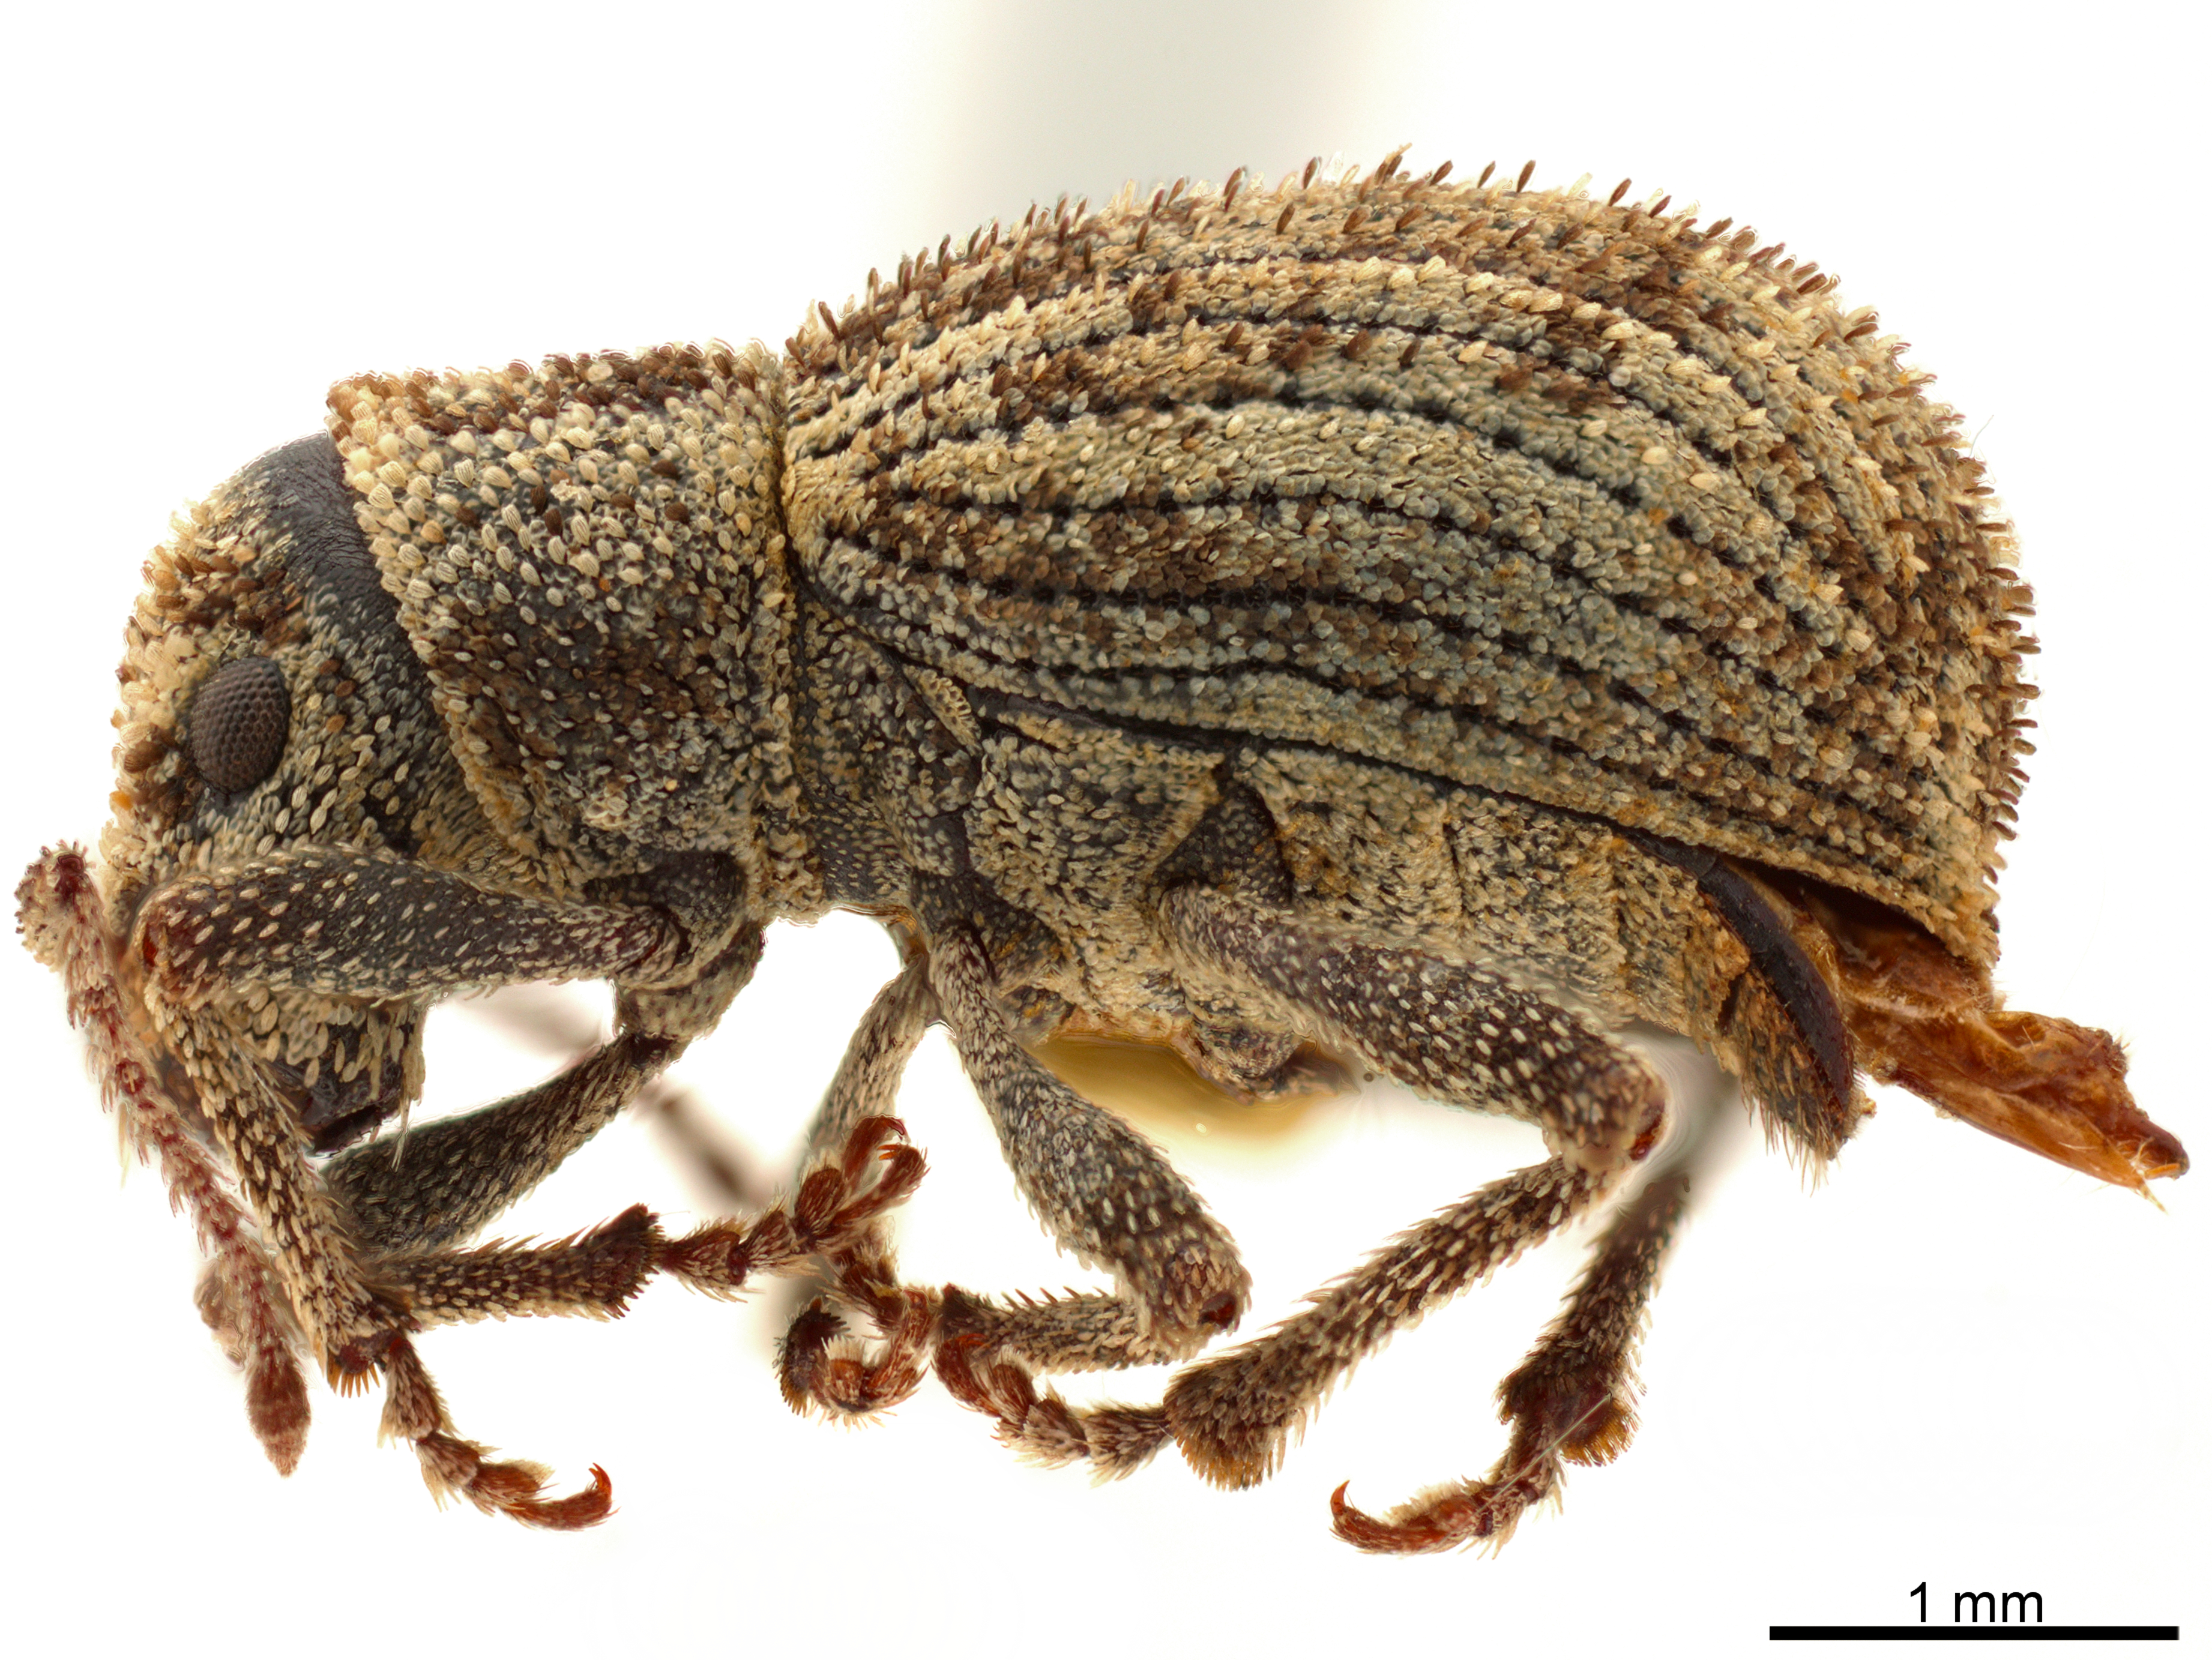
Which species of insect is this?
Aragnomus griseus
